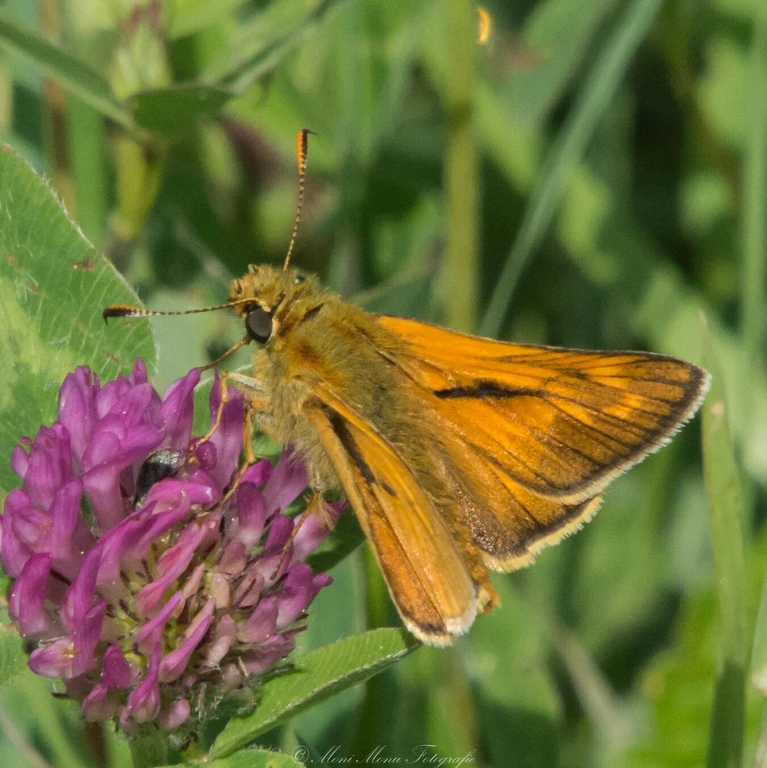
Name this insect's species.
Ochlodes sylvanus (also Ochlodes venata)
